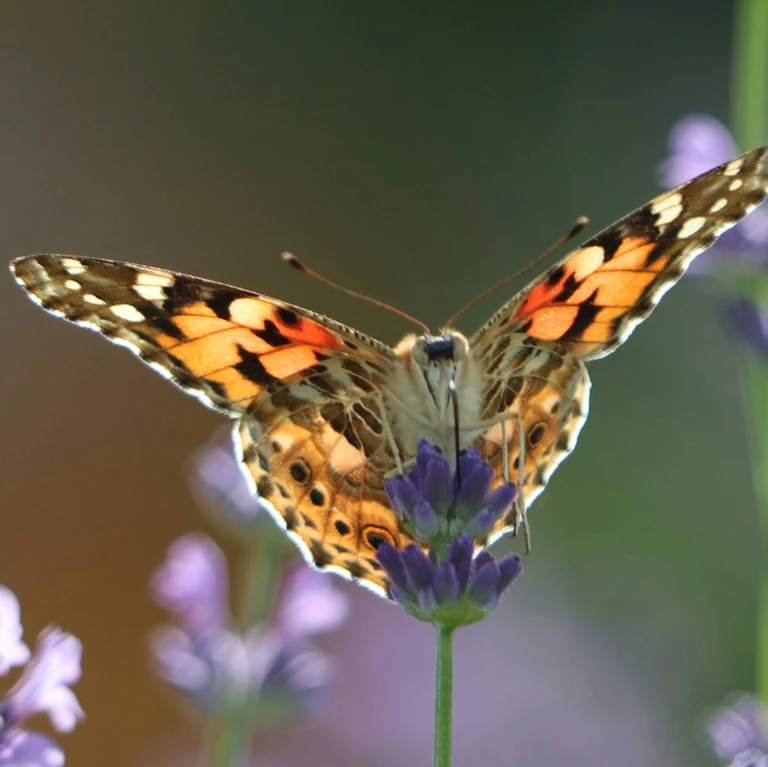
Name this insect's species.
Vanessa cardui
